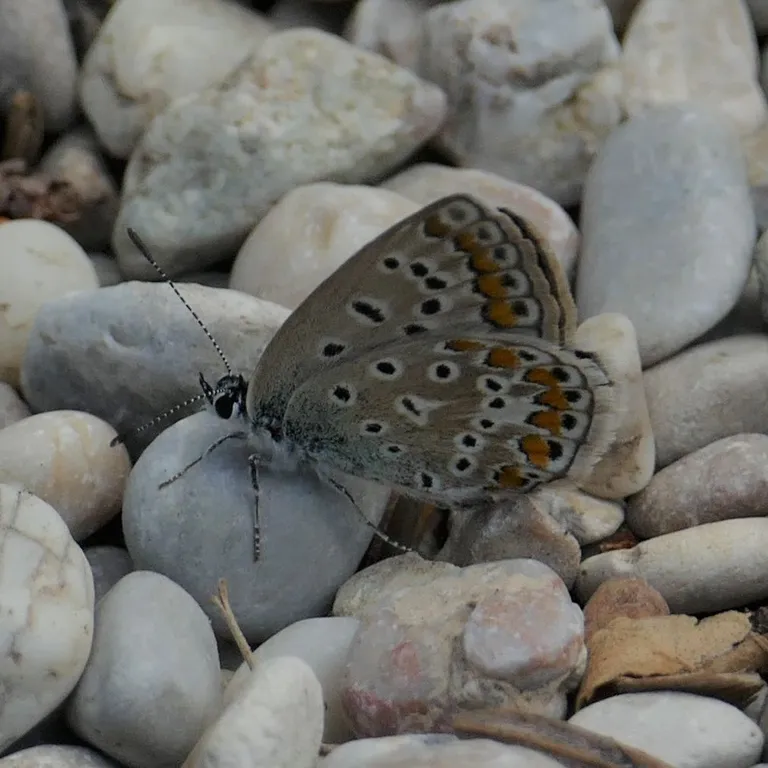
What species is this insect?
Polyommatus icarus
